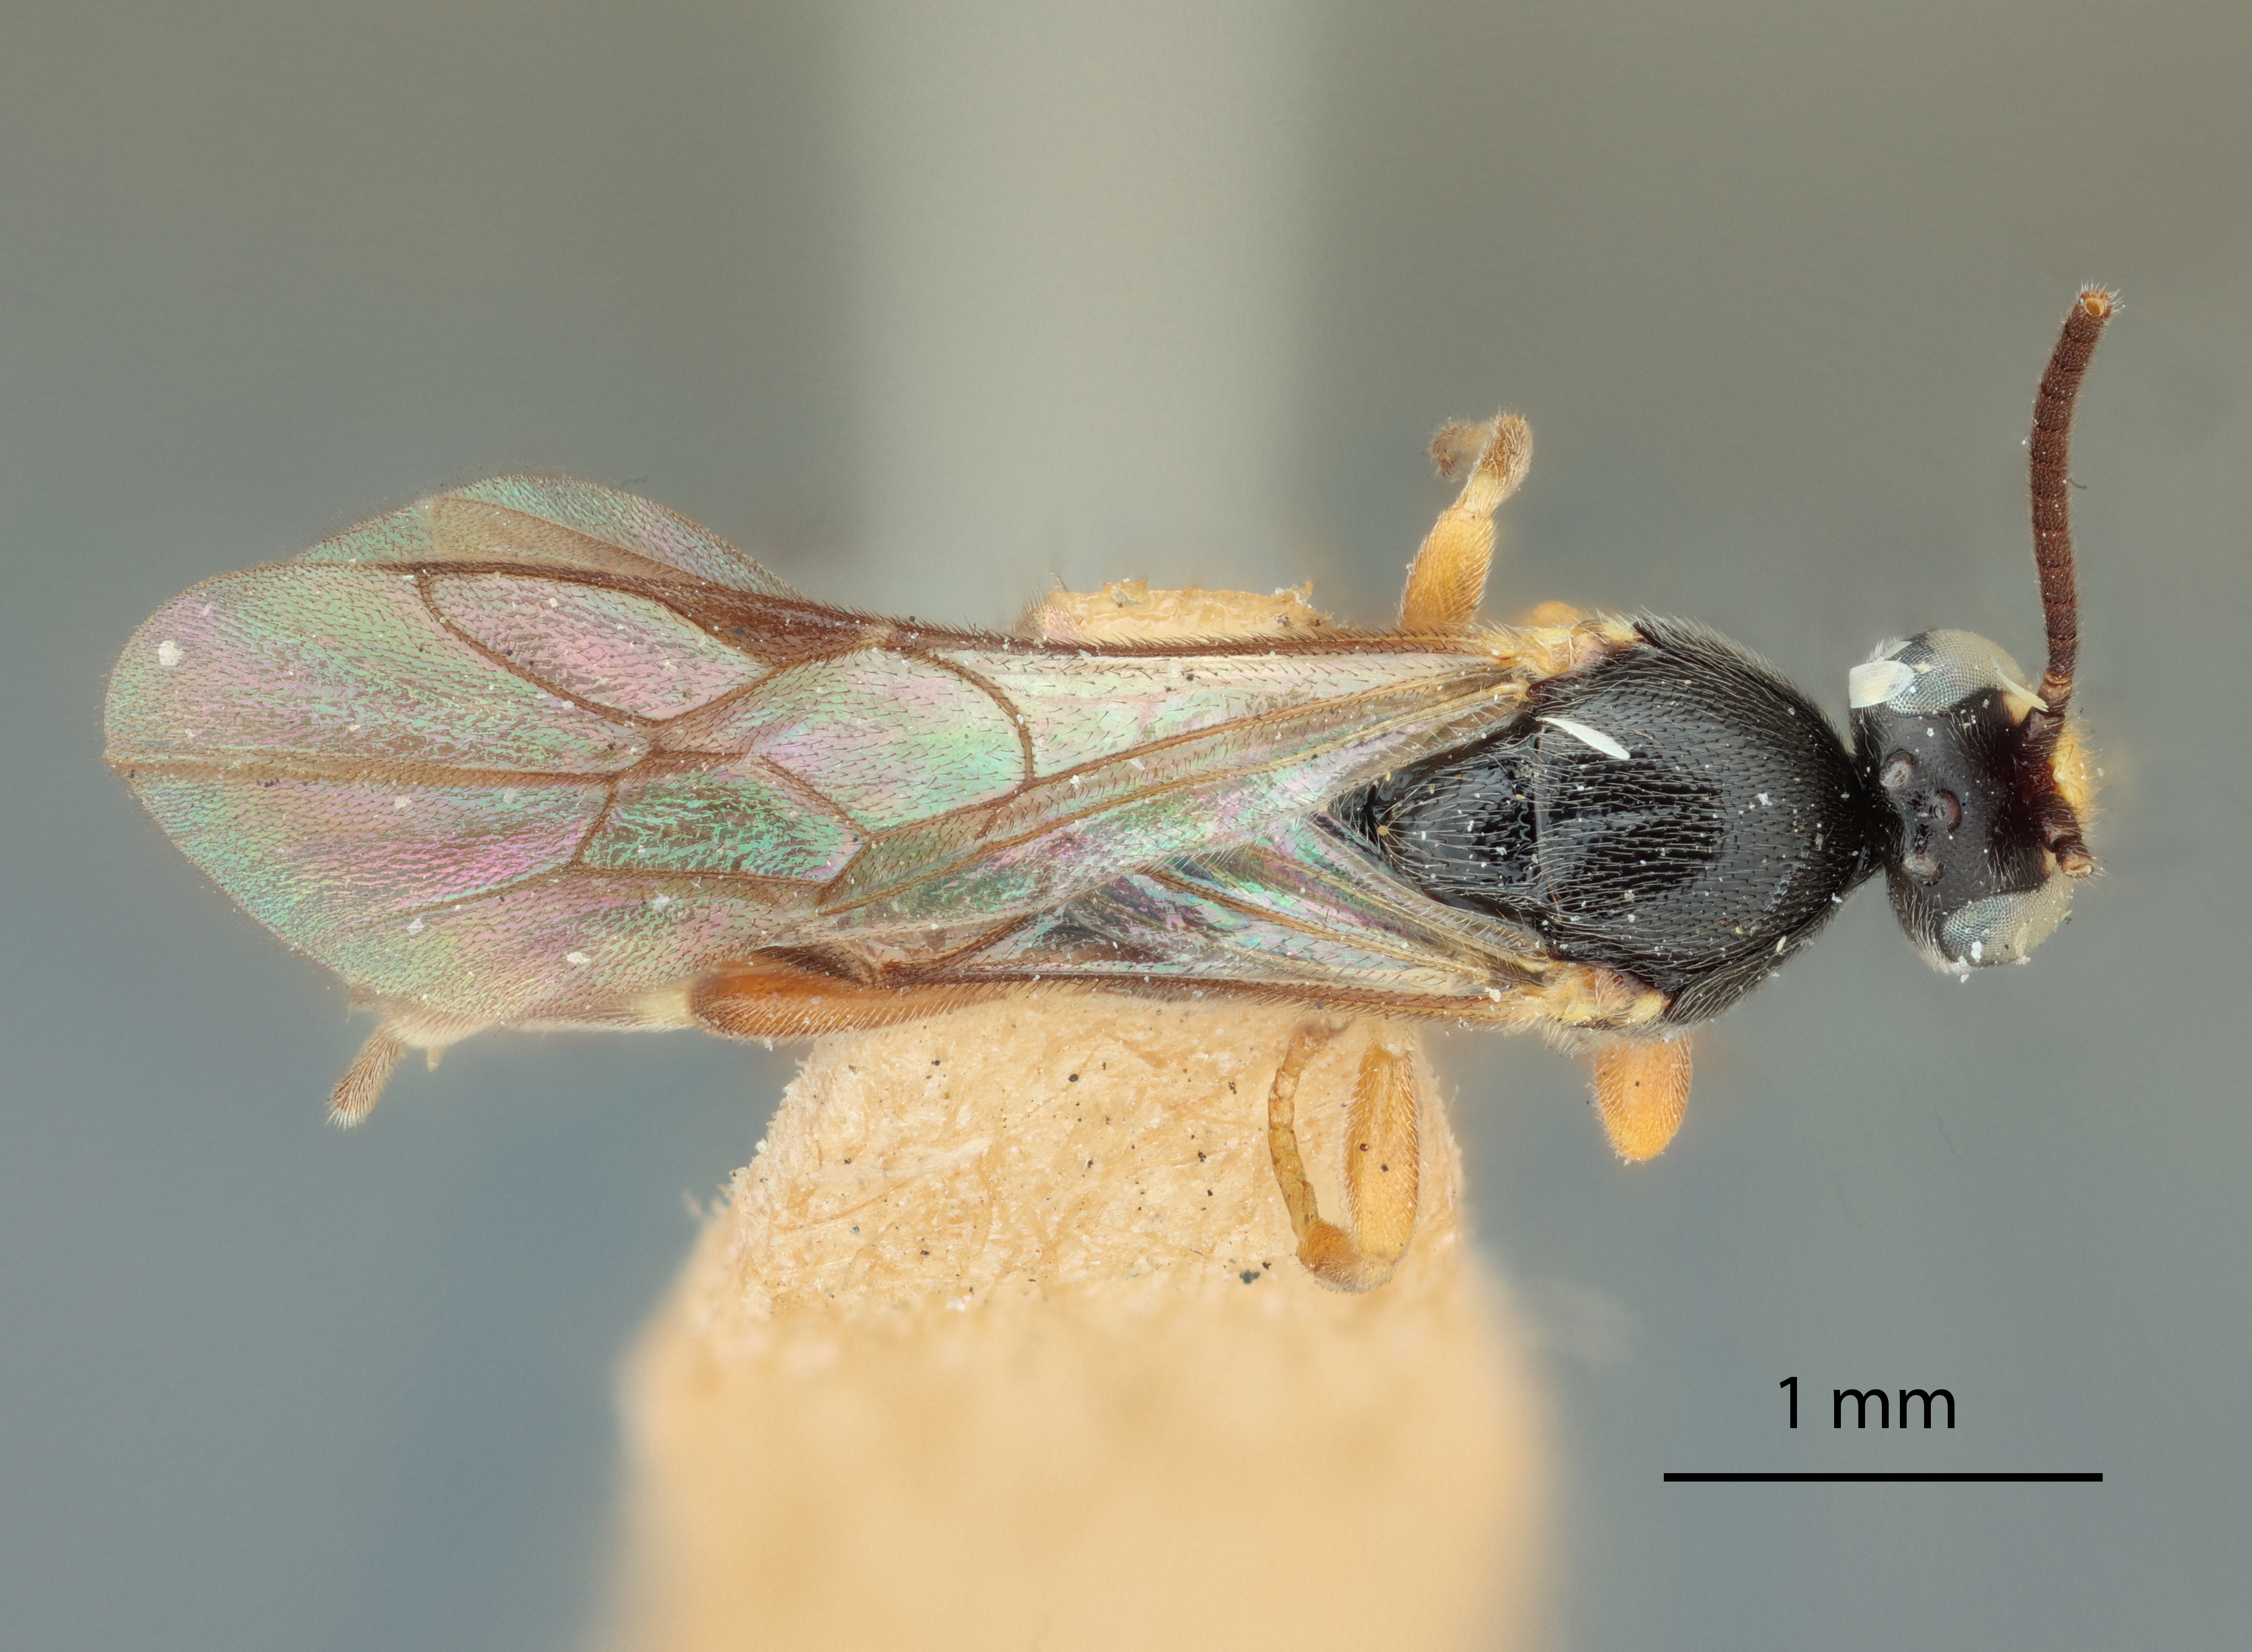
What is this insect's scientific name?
Trieces sapieneus
